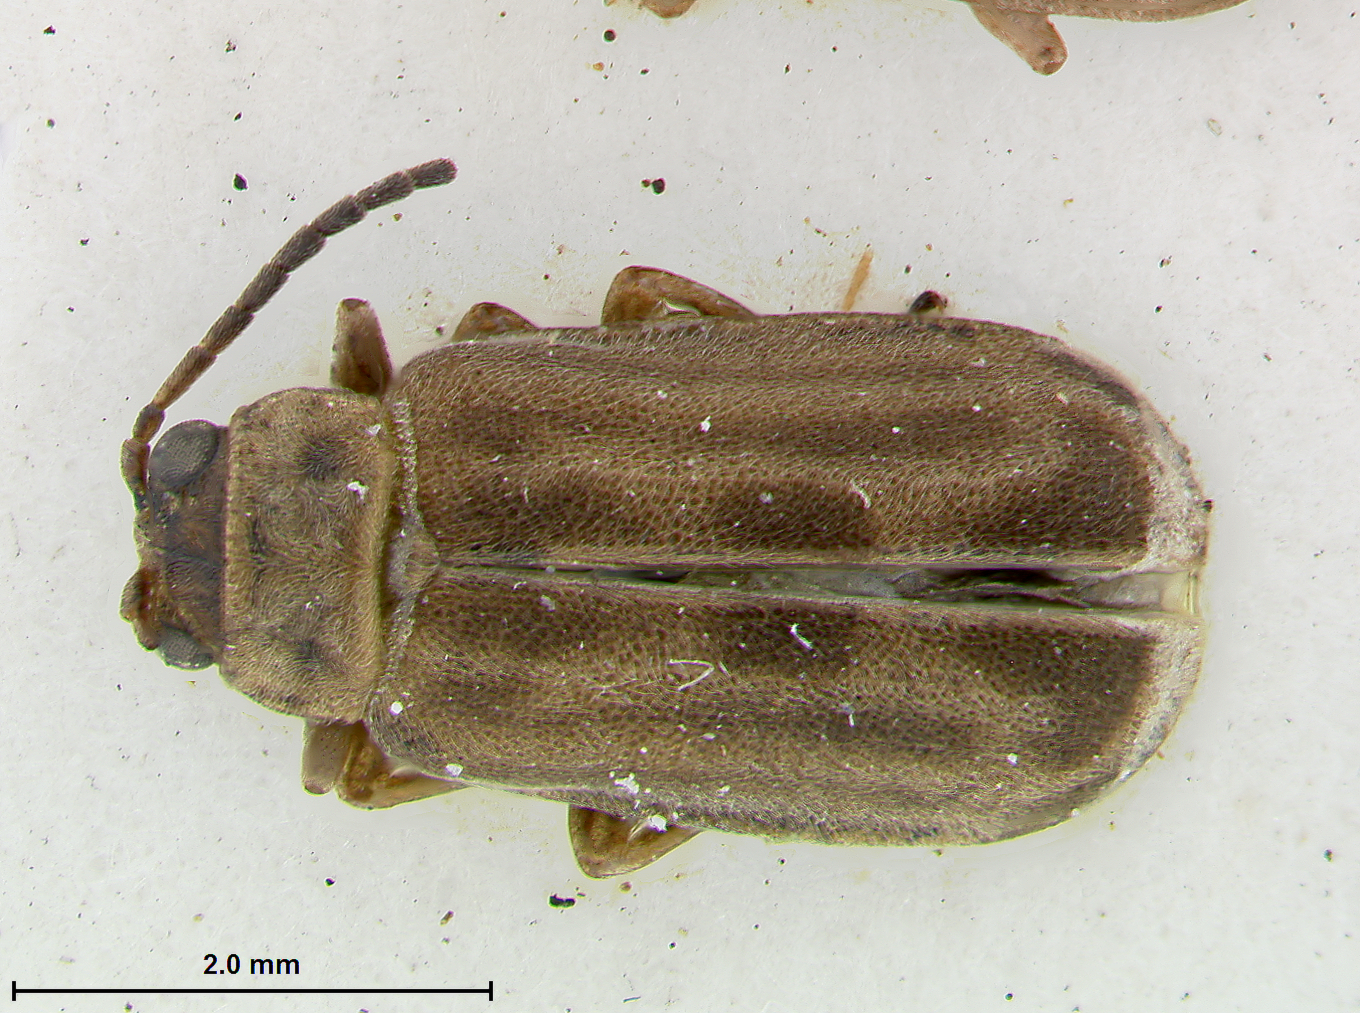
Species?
Galerucella brevicollis
